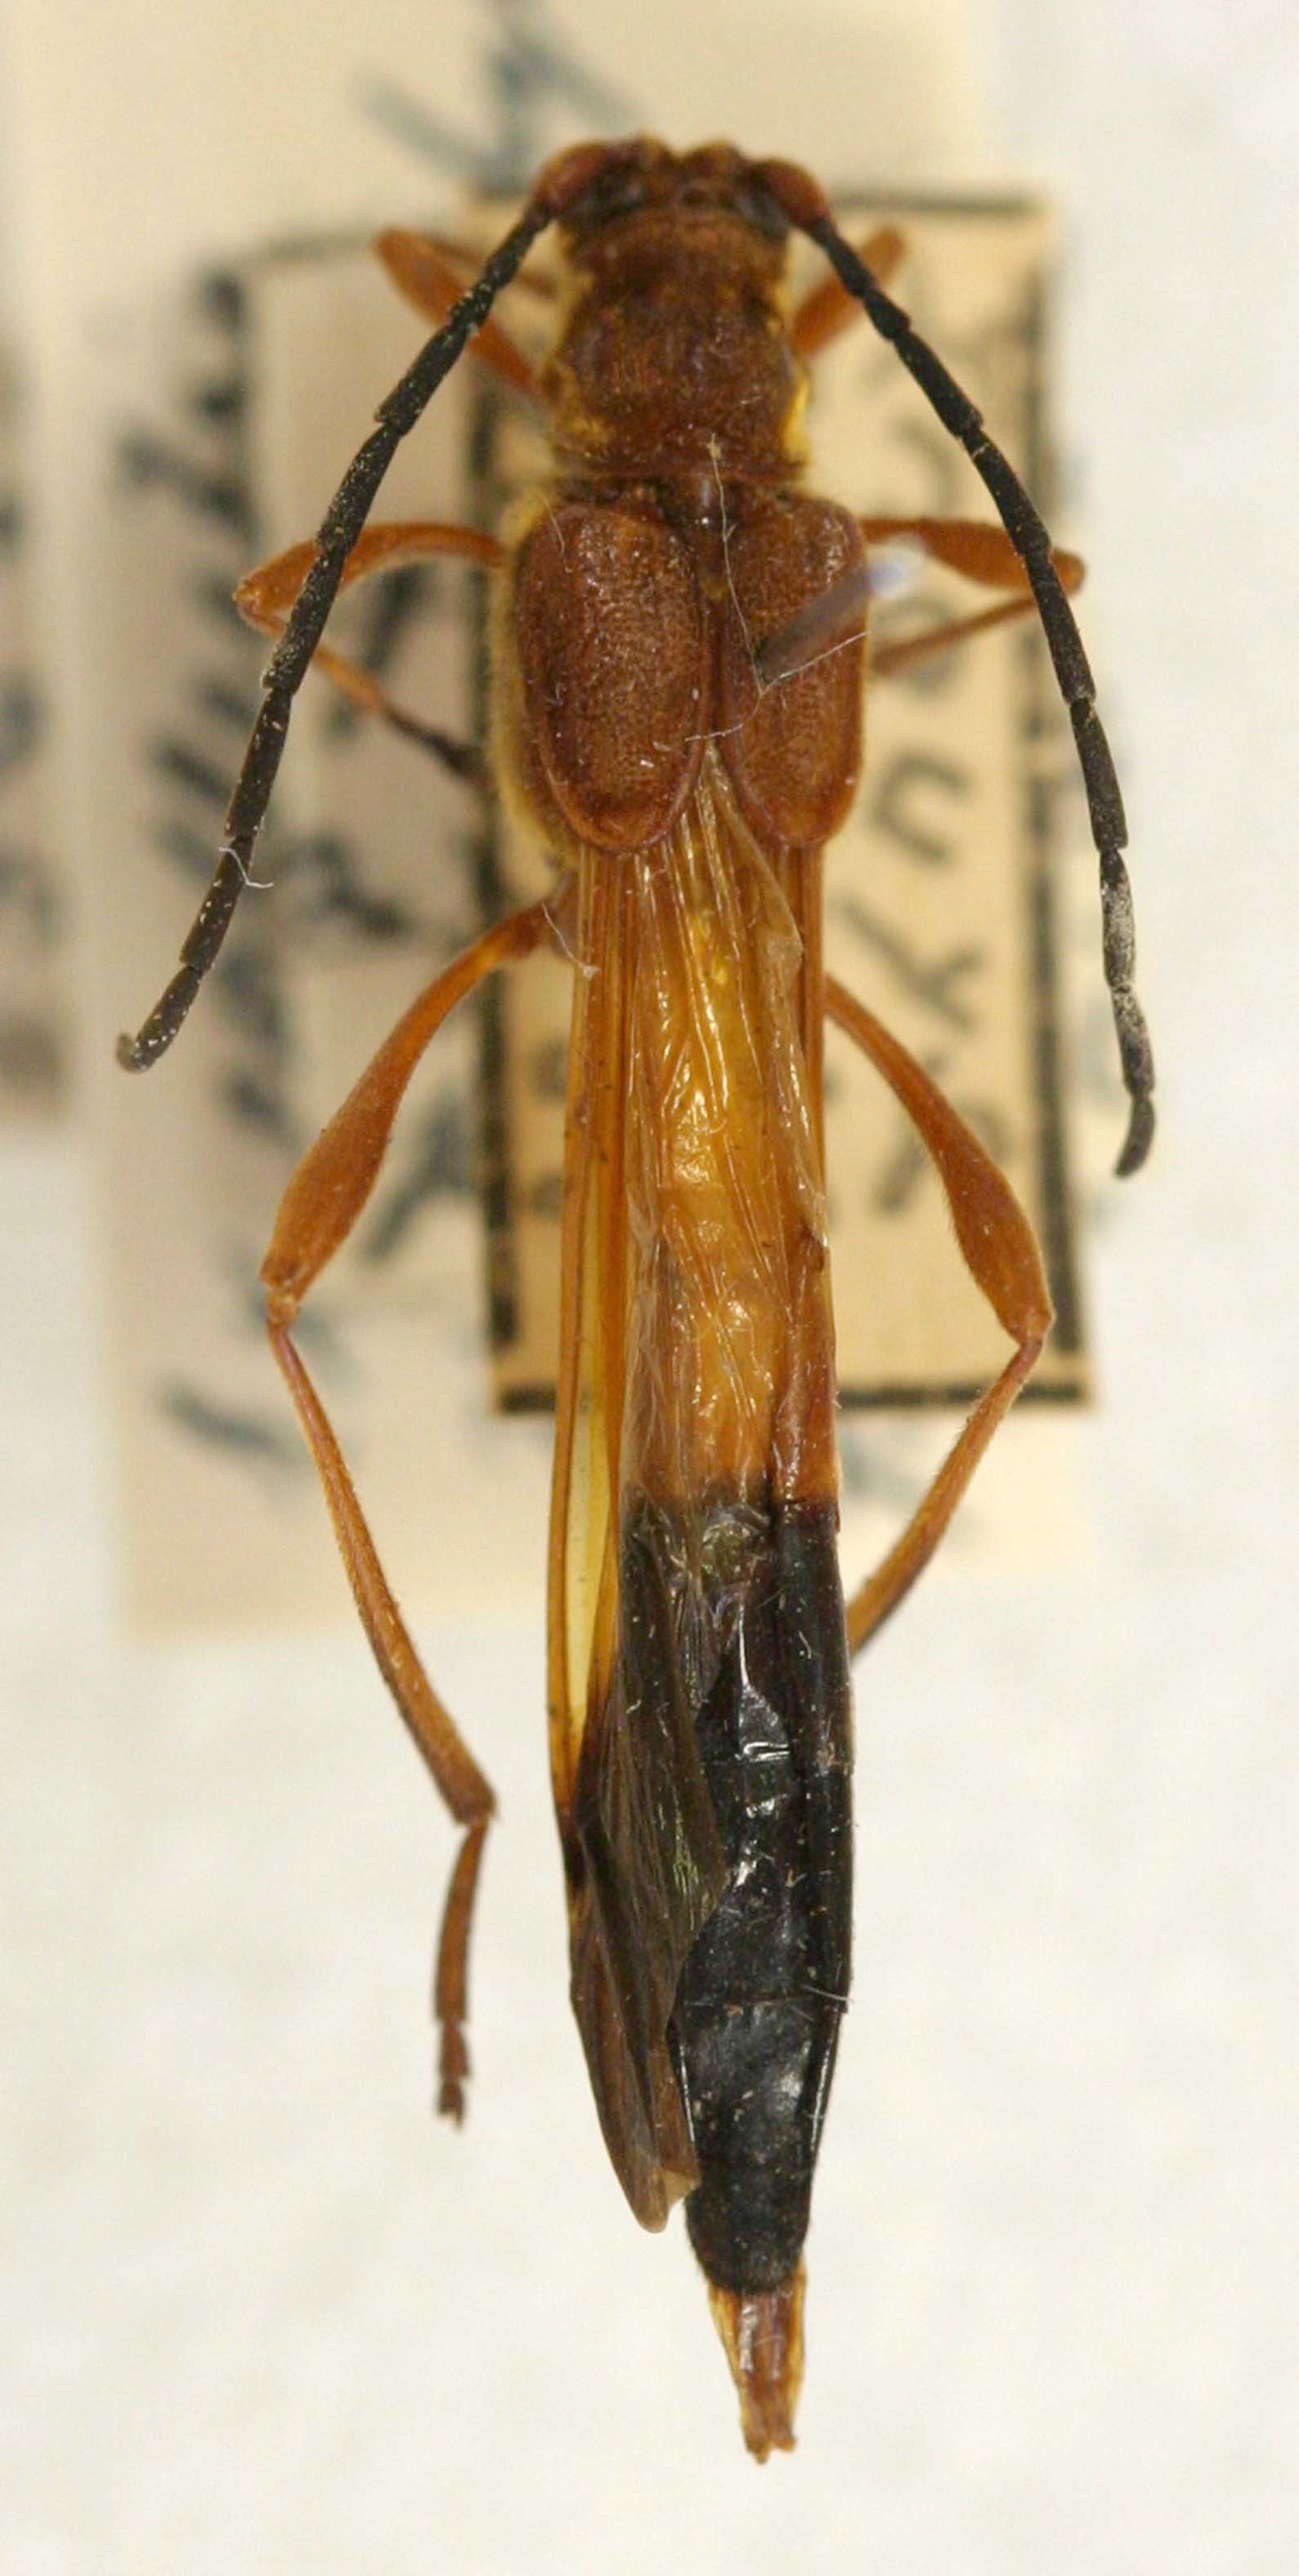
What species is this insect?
Necydalis hirayamai
